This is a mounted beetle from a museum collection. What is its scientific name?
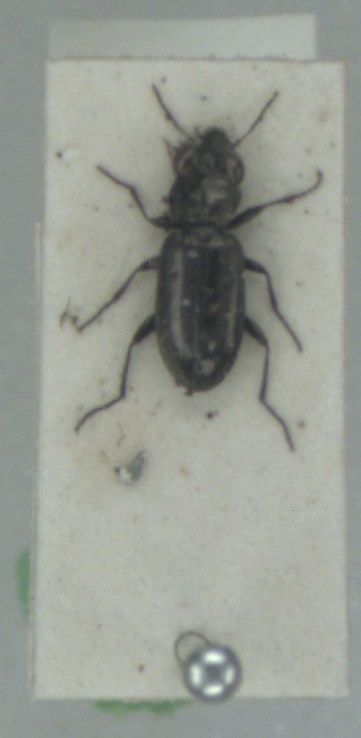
Notiophilus aquaticus
